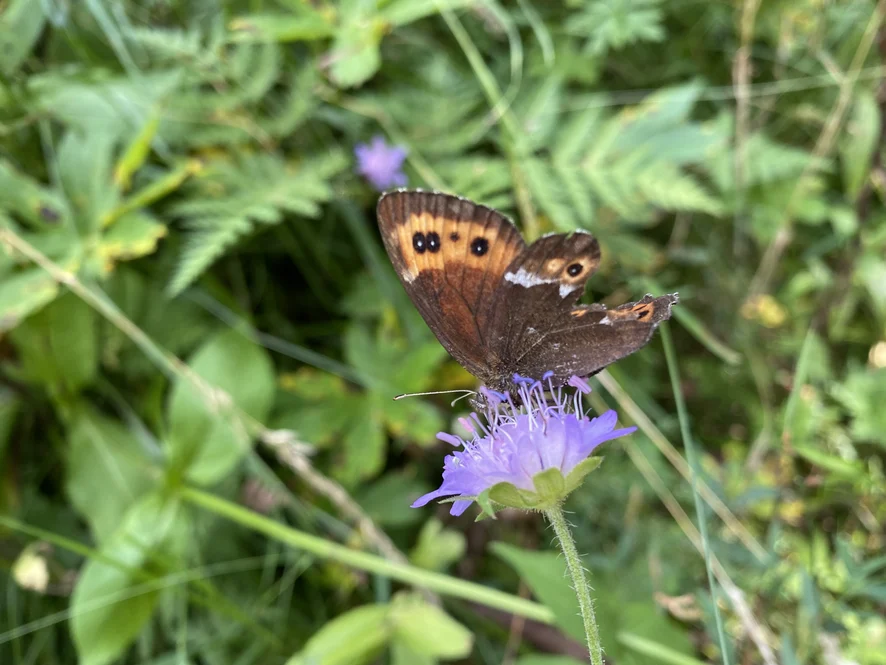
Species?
Erebia ligea
